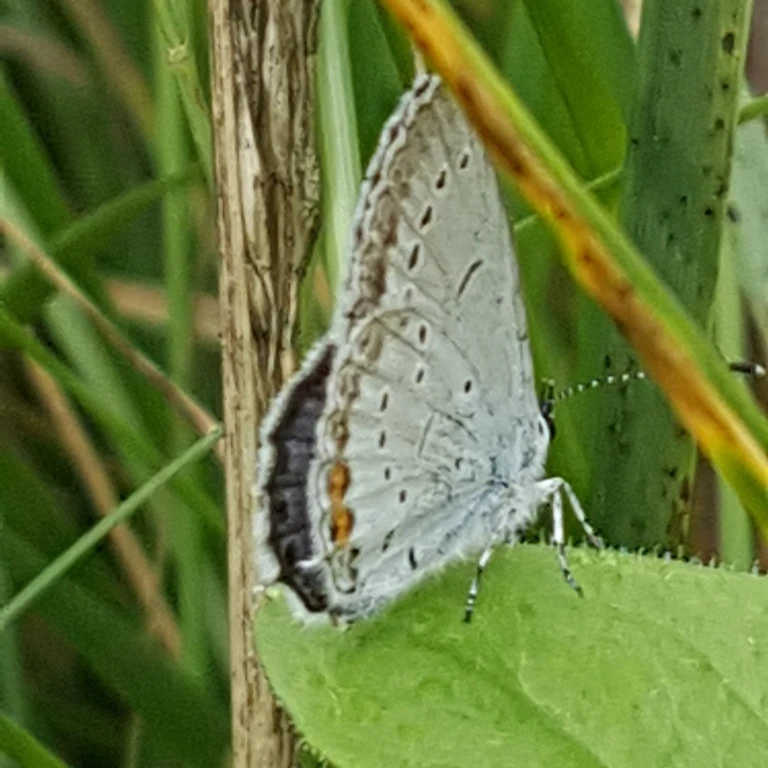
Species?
Cupido argiades (also Elkalyce argiades)
